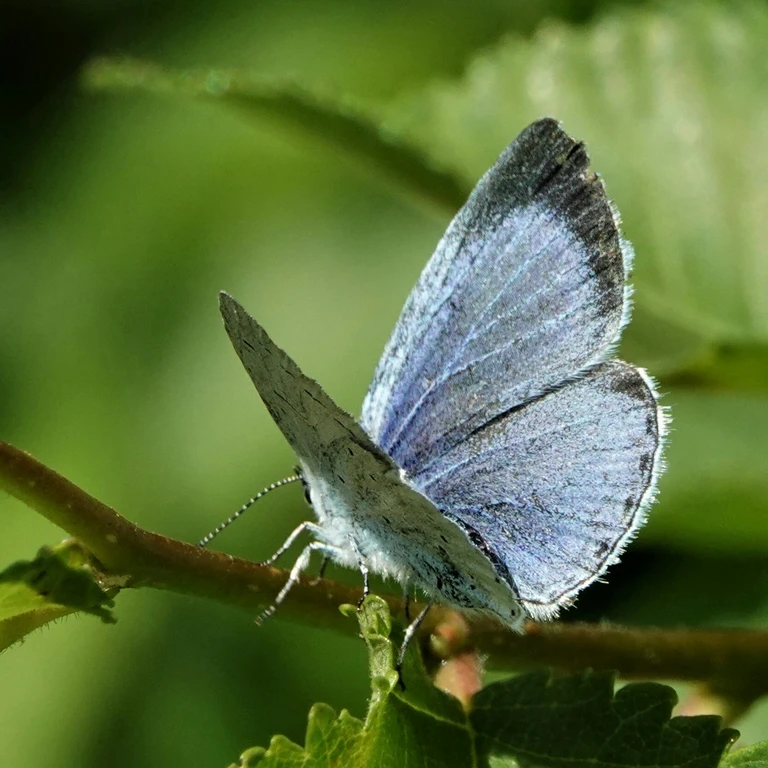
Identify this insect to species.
Celastrina argiolus
